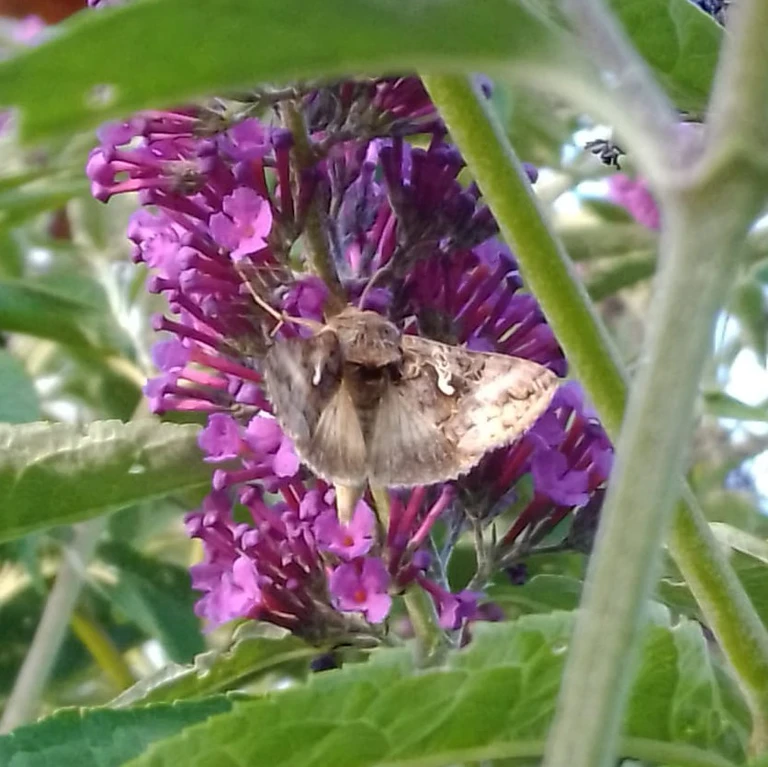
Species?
Autographa gamma
